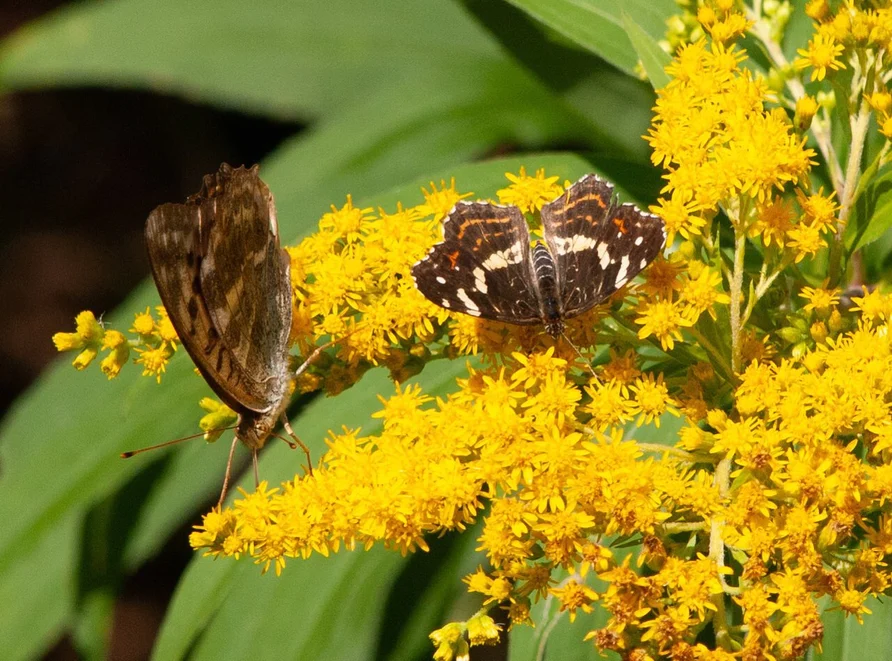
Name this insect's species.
Araschnia levana
